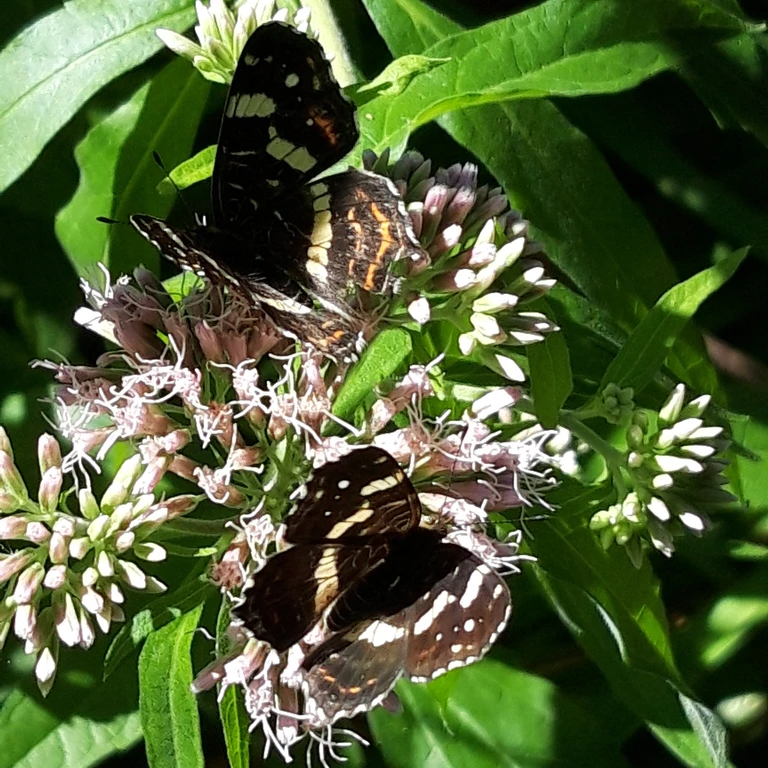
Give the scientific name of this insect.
Araschnia levana
